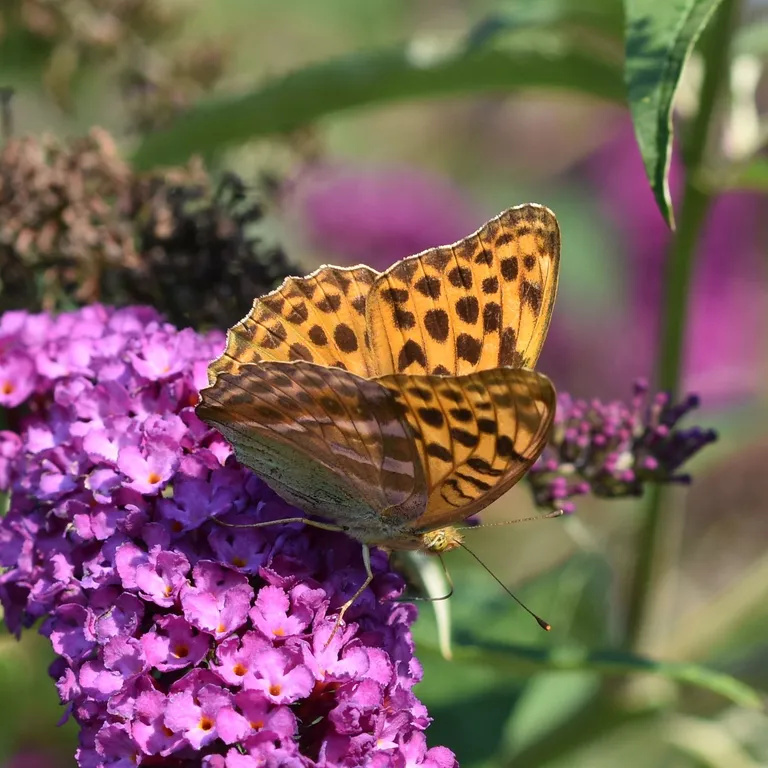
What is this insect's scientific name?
Argynnis paphia
